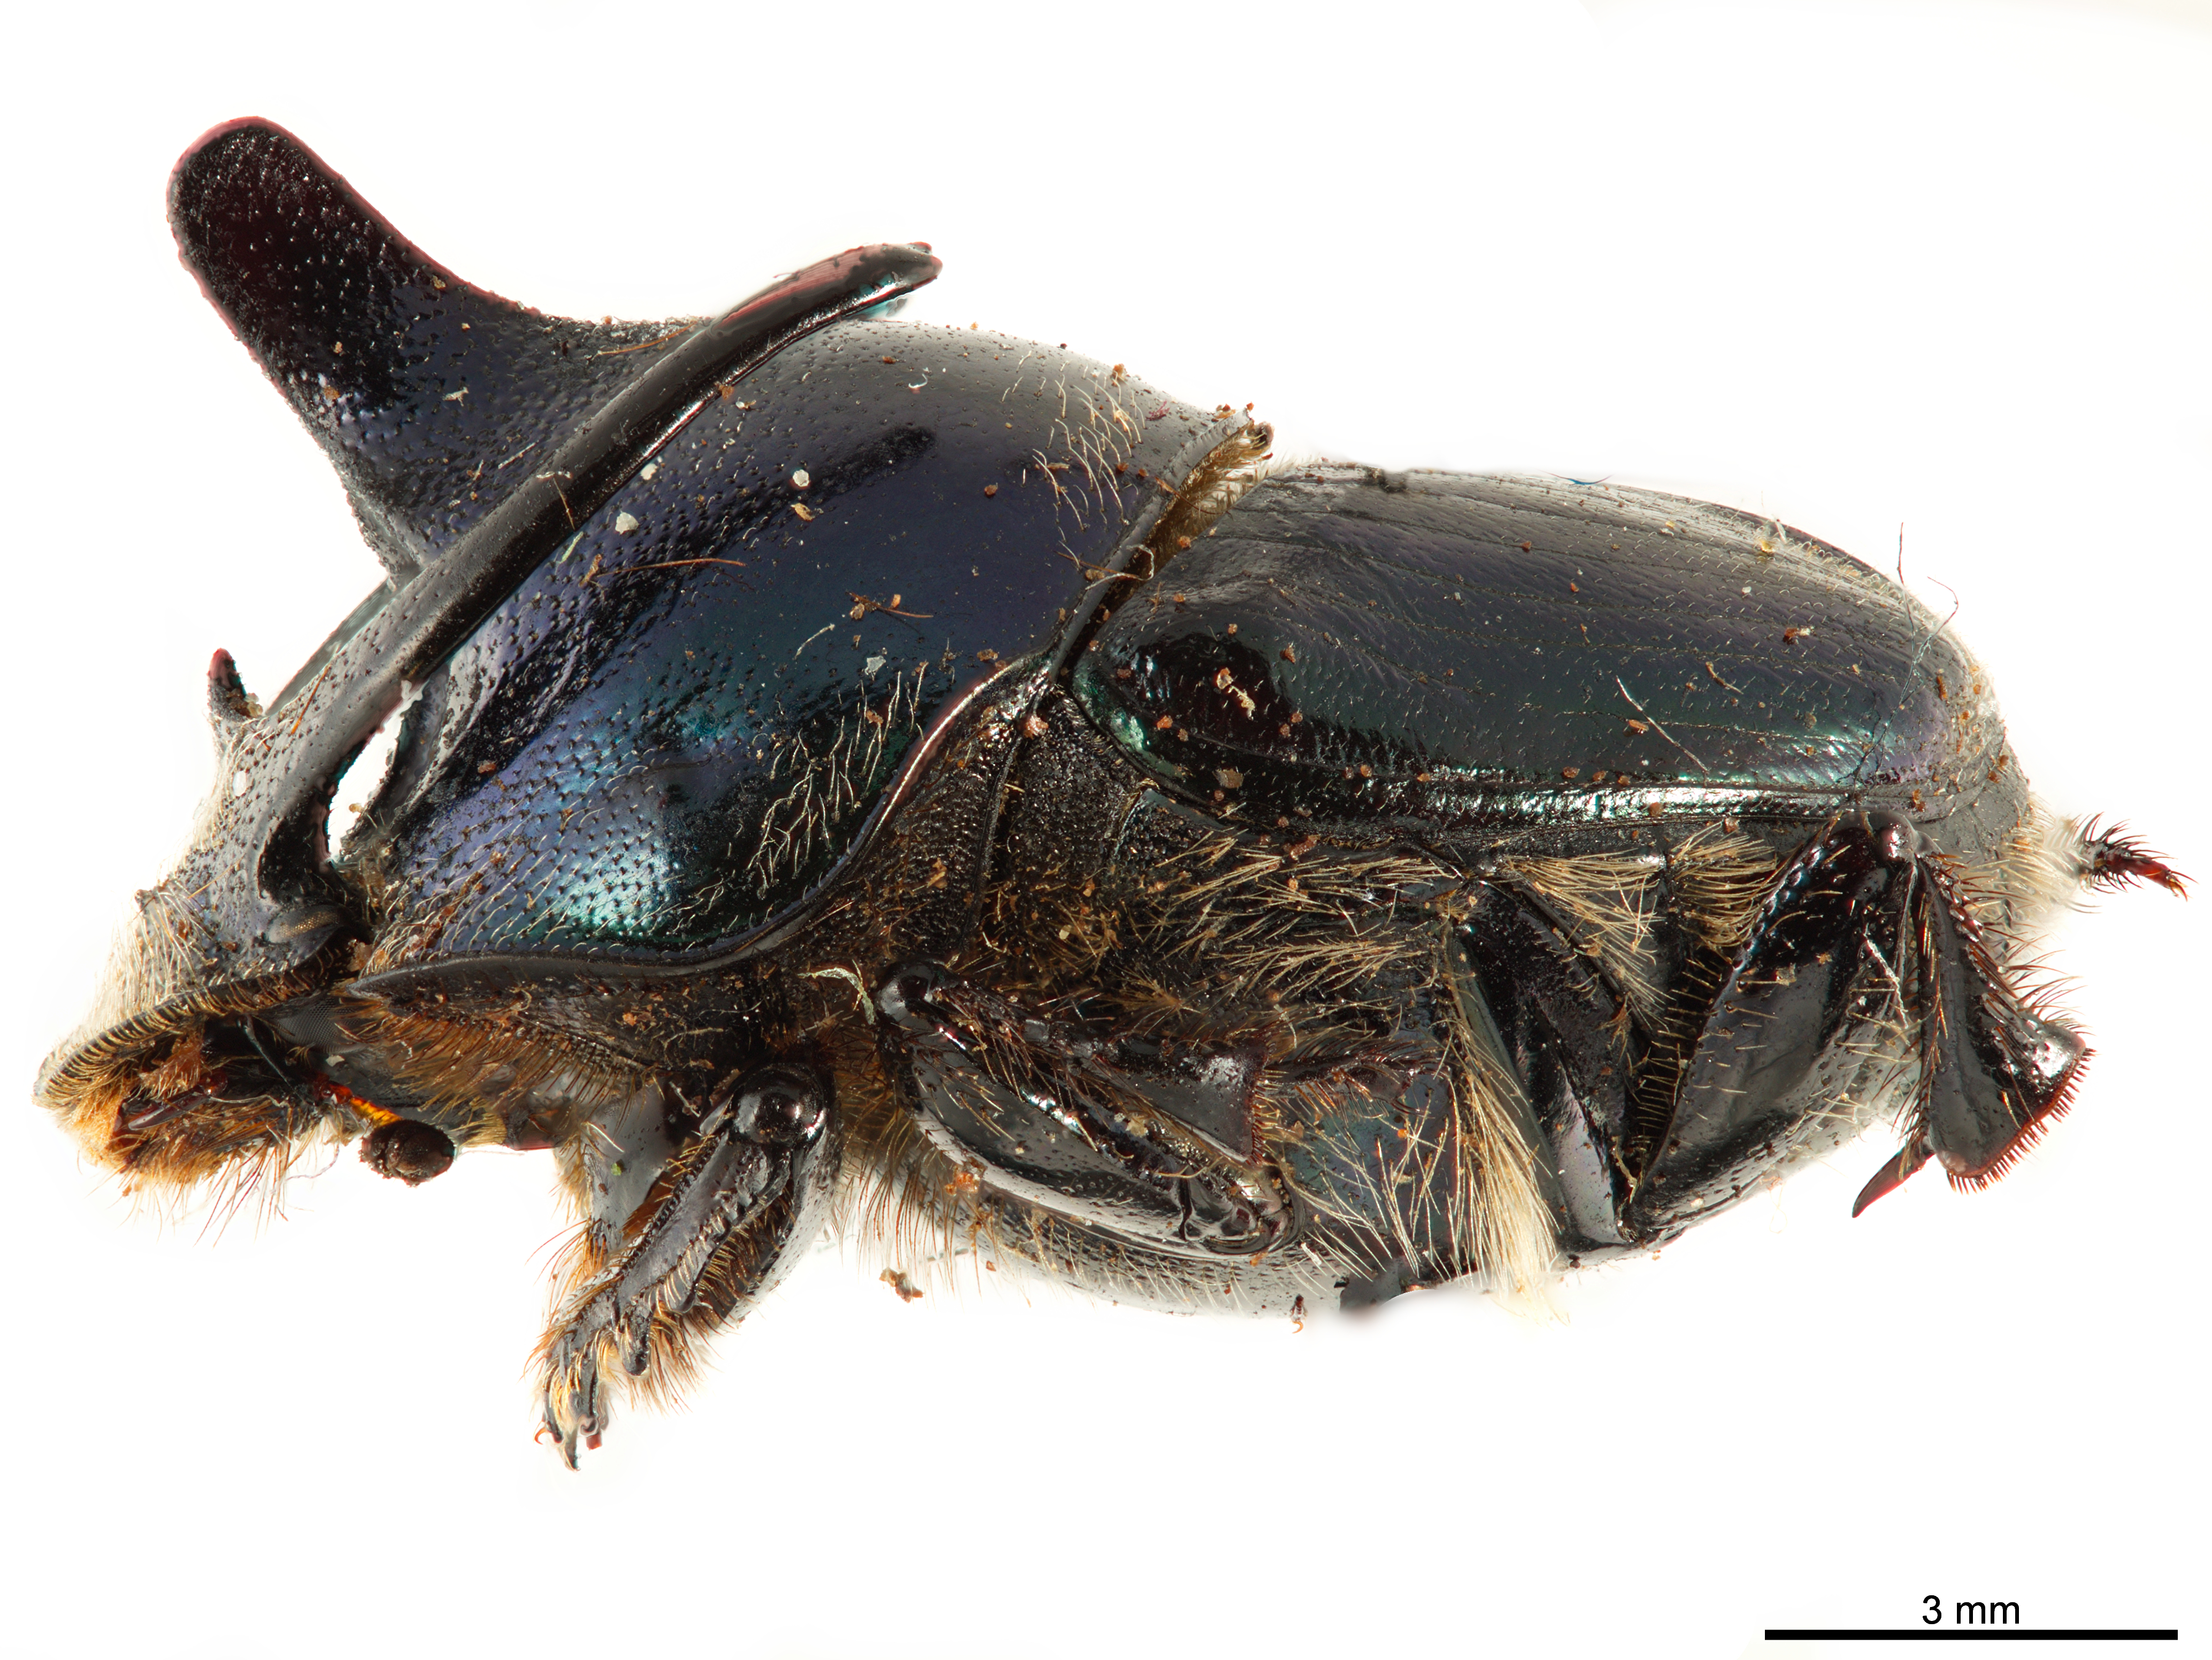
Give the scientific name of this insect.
Onthophagus nigricornis
